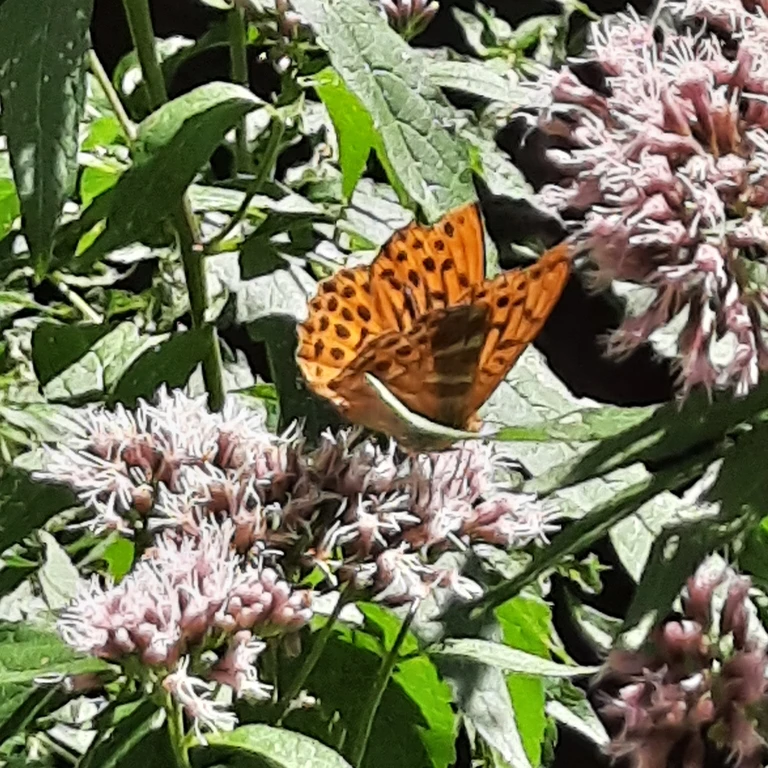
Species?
Argynnis paphia
